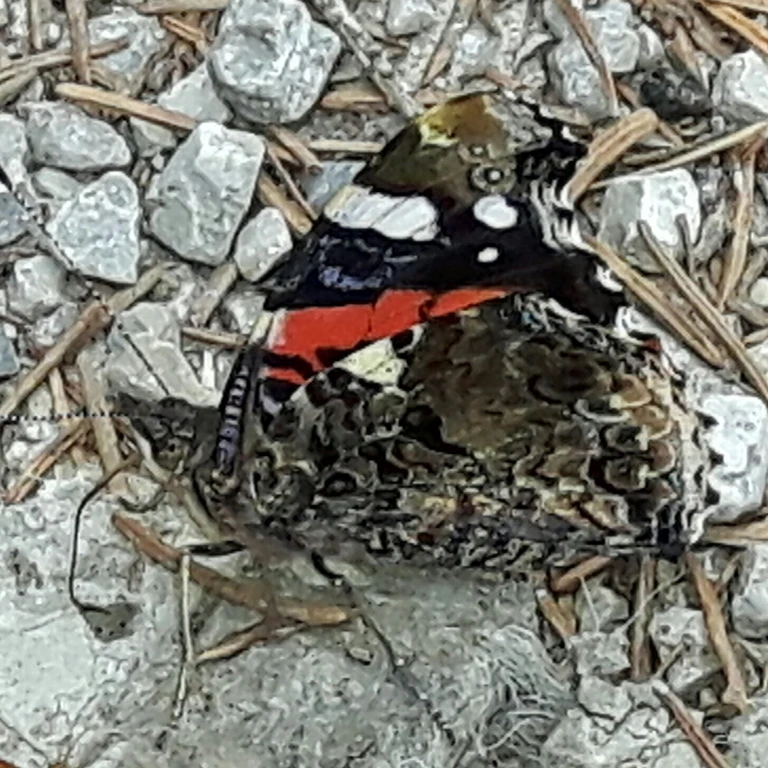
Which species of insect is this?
Vanessa atalanta
